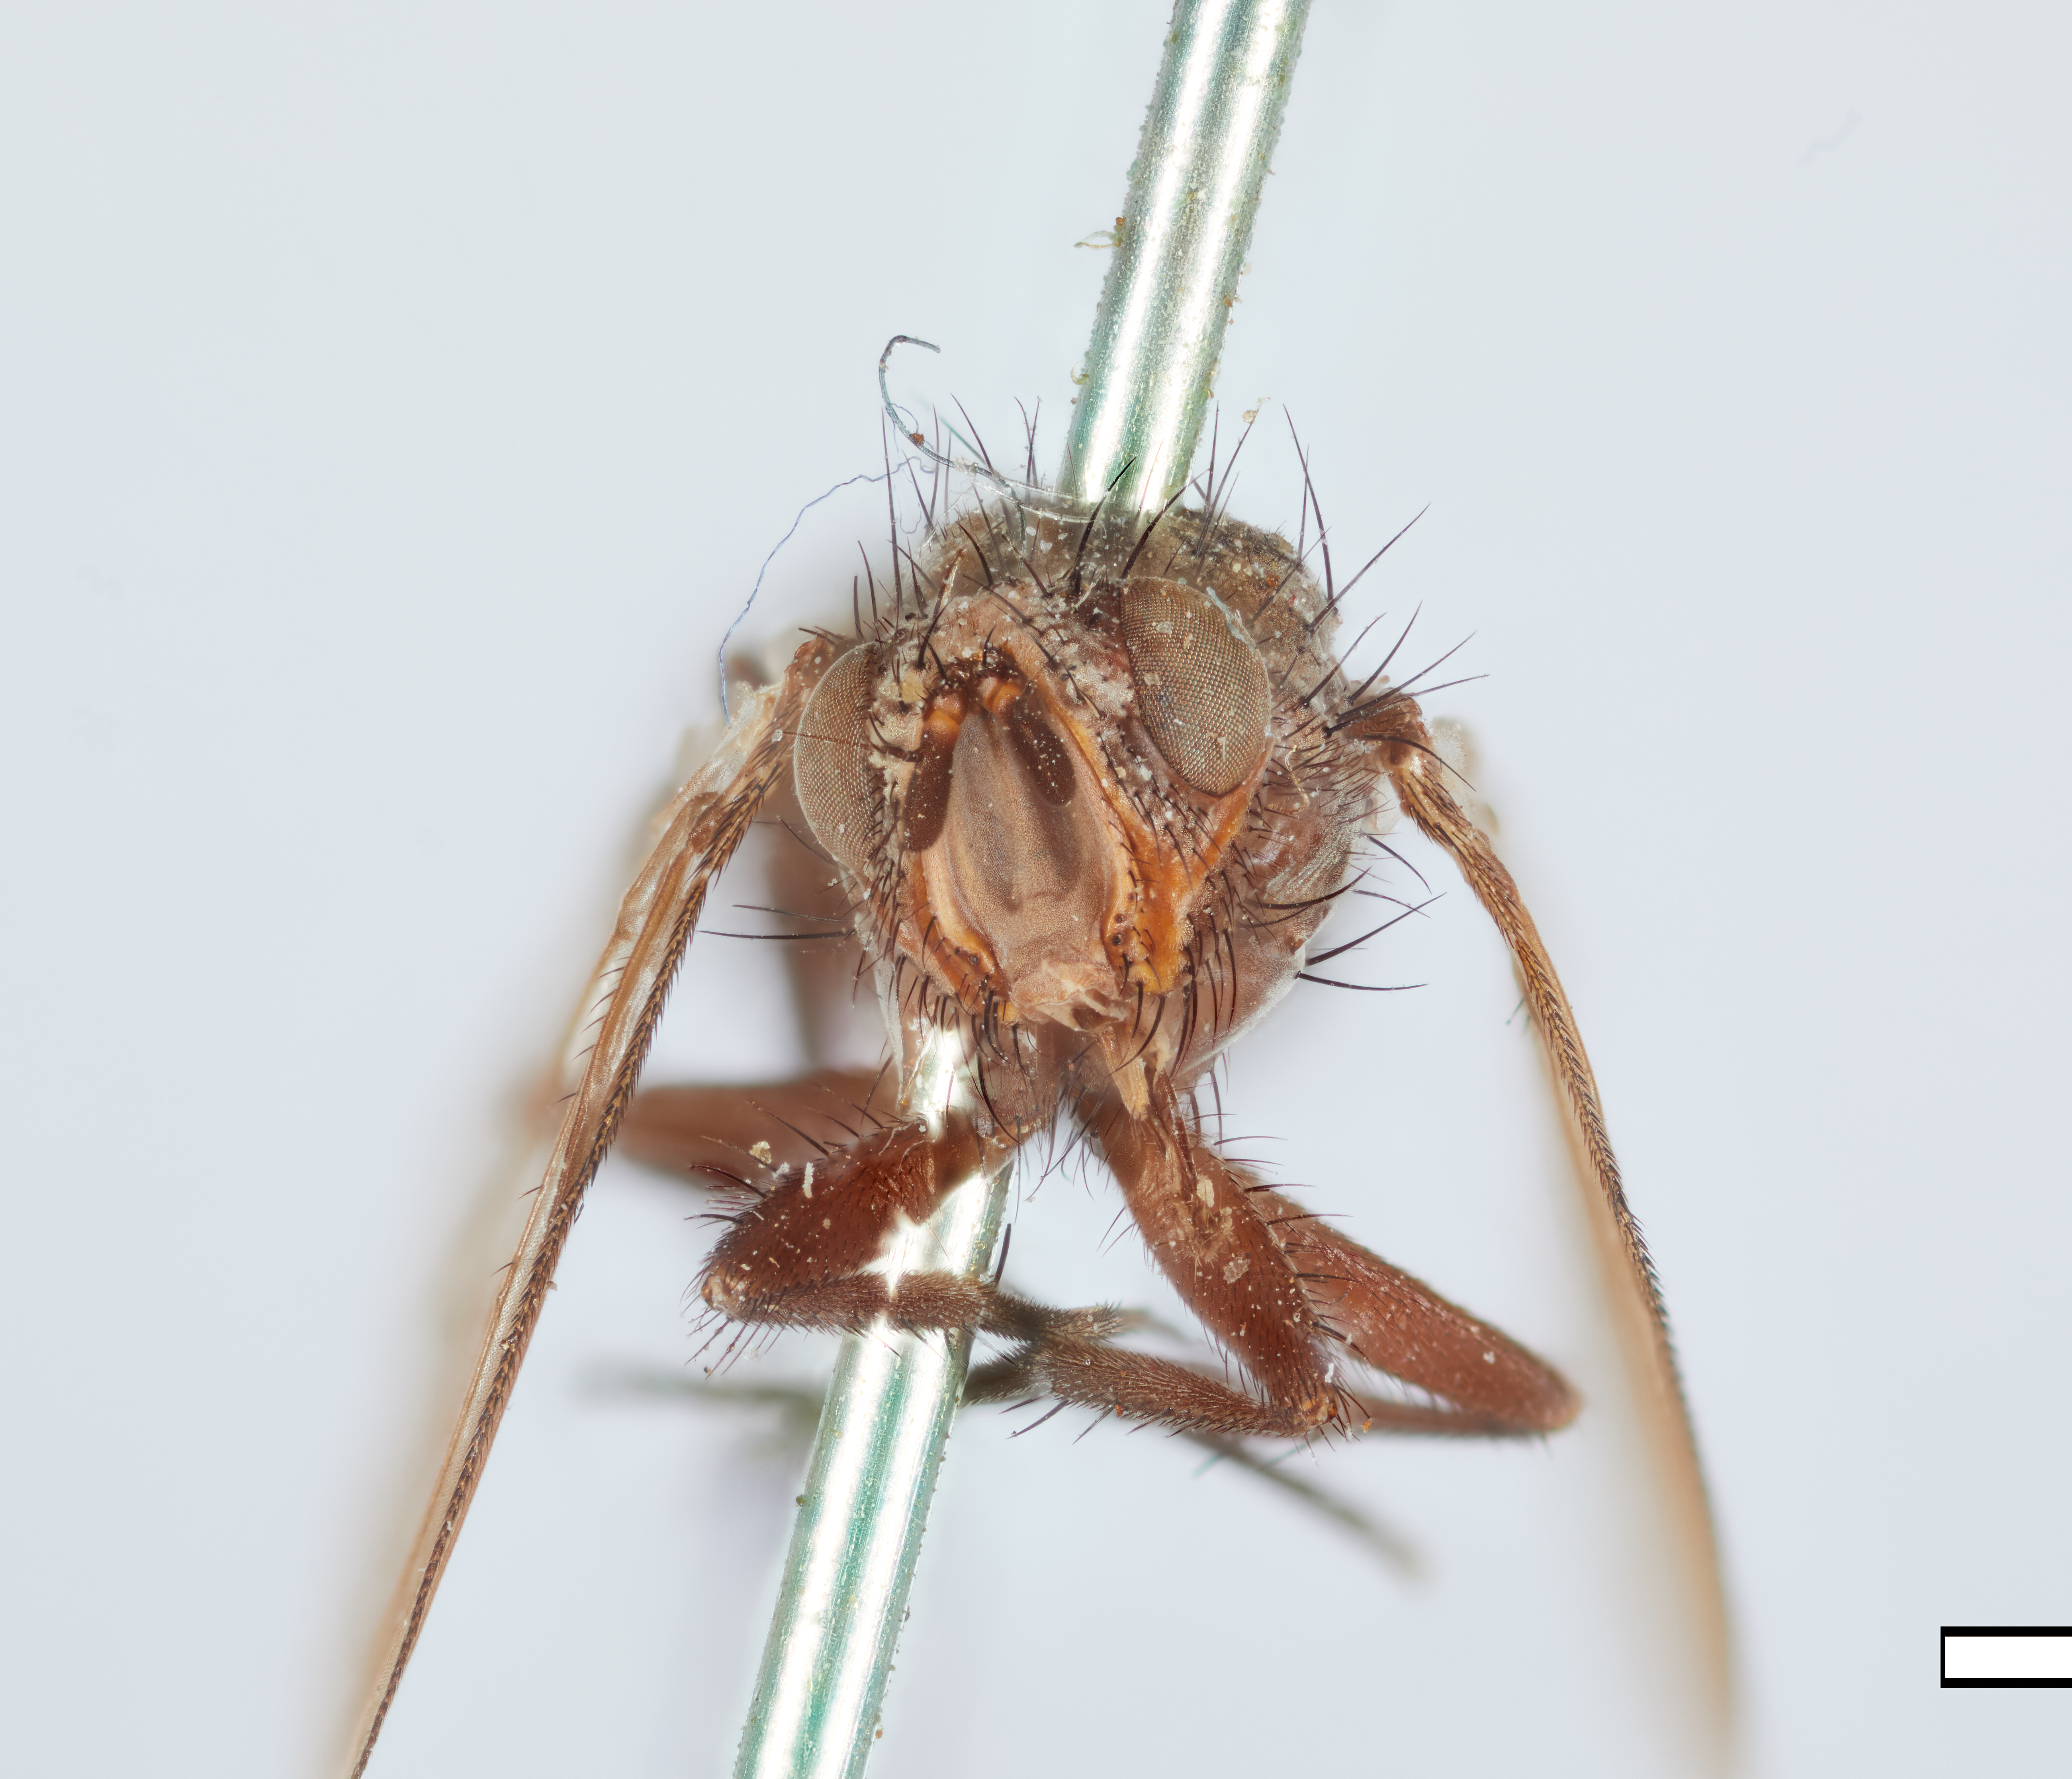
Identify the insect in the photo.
Mauromyia pulla
